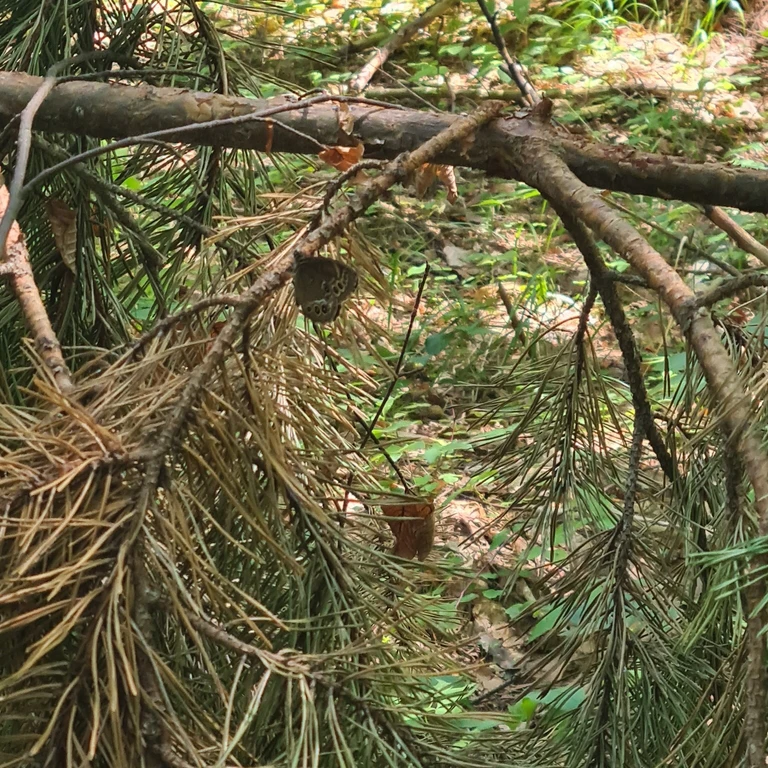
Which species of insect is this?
Lopinga achine (also Pararge achine)
